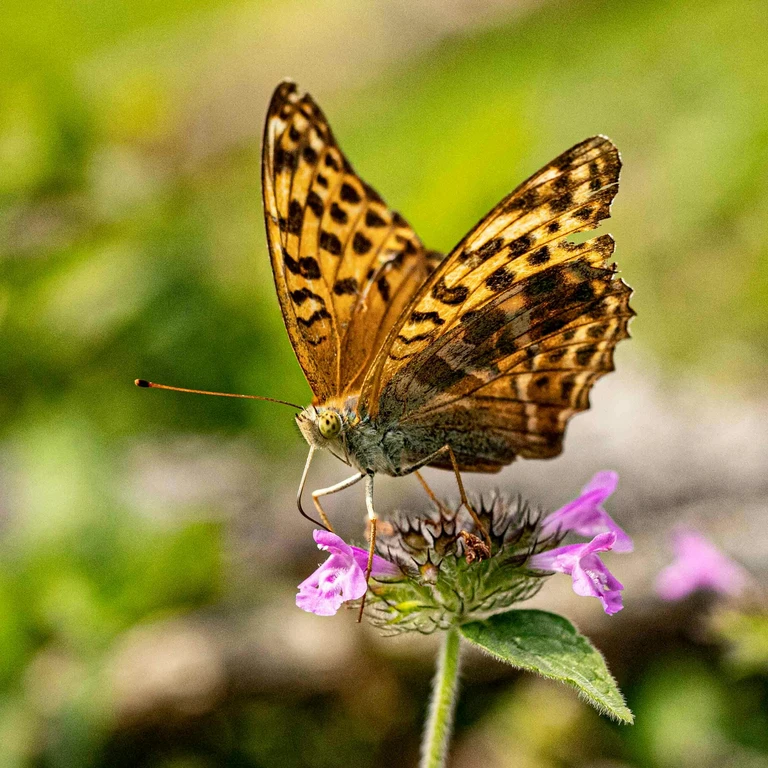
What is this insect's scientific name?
Argynnis paphia
